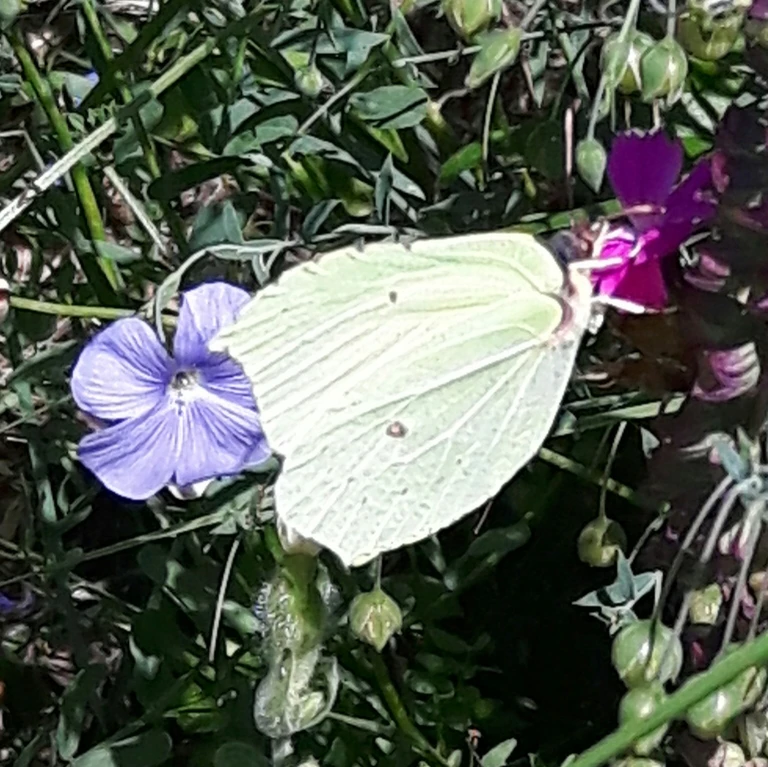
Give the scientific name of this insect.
Gonepteryx rhamni
